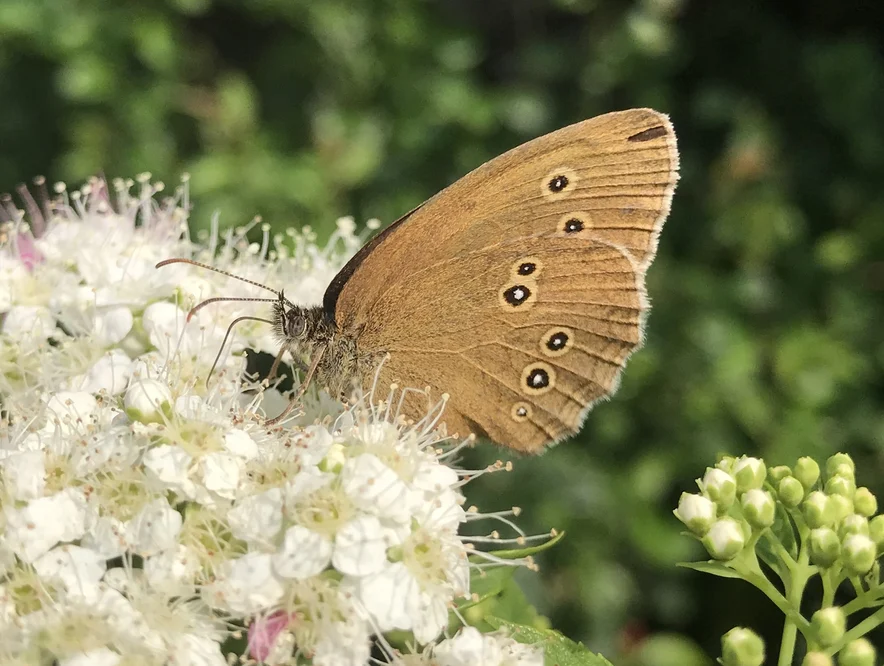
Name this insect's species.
Aphantopus hyperantus
